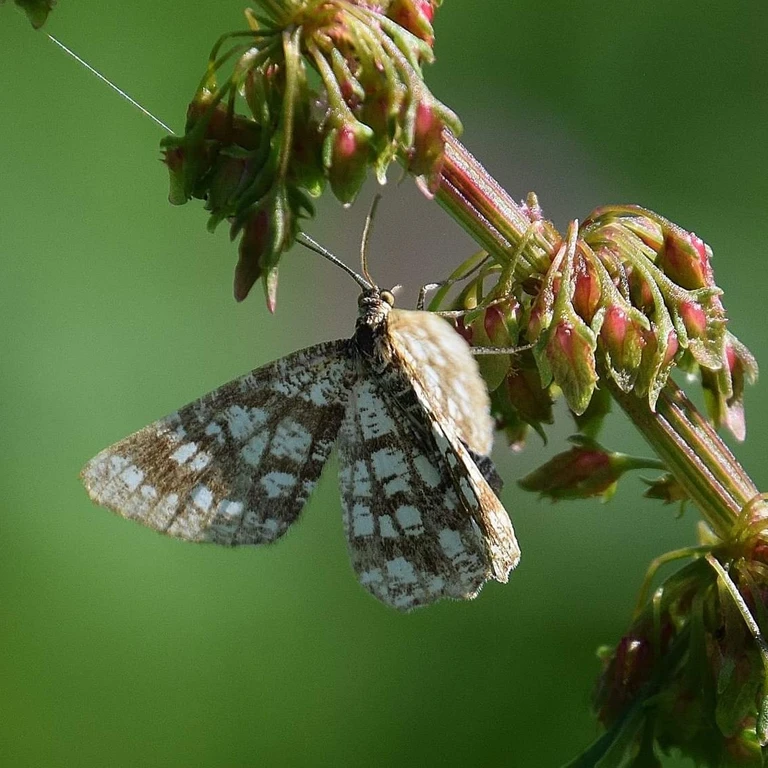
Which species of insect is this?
Chiasmia clathrata
